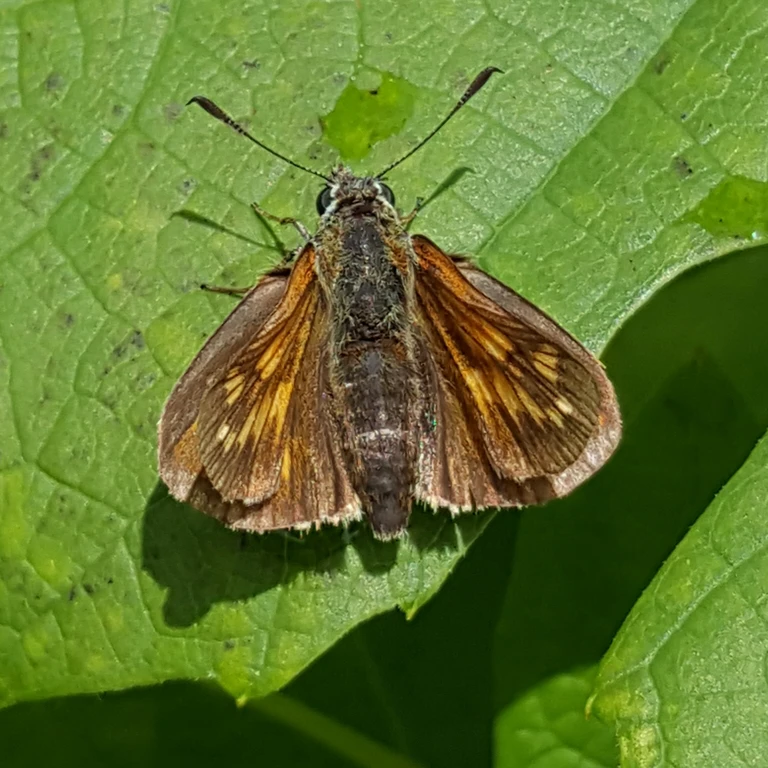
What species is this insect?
Ochlodes sylvanus (also Ochlodes venata)
